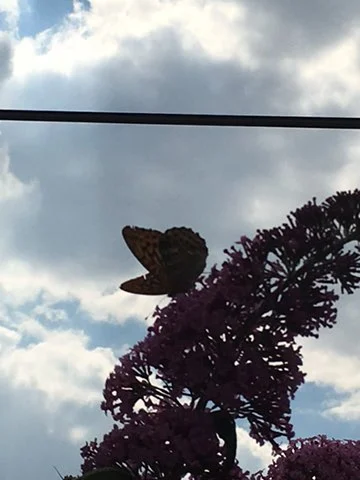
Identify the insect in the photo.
Argynnis paphia
